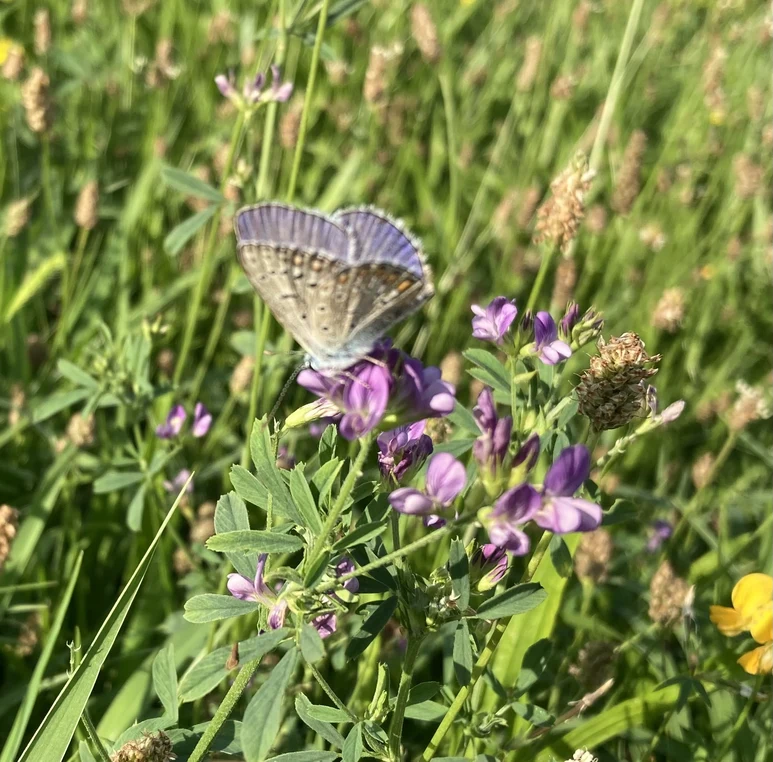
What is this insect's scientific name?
Polyommatus icarus
